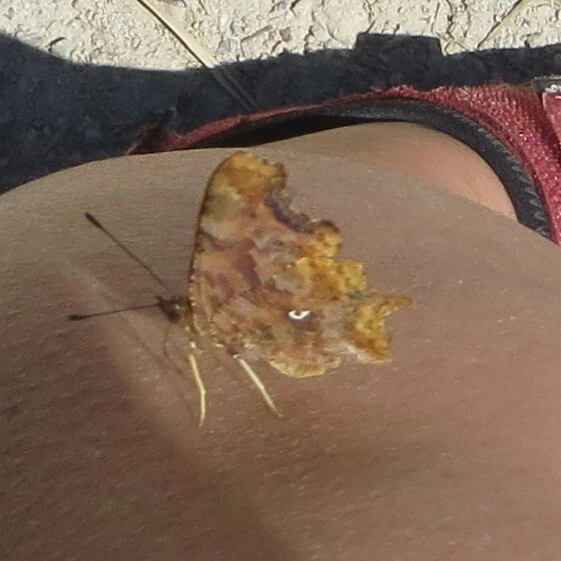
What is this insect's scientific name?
Polygonia c-album
